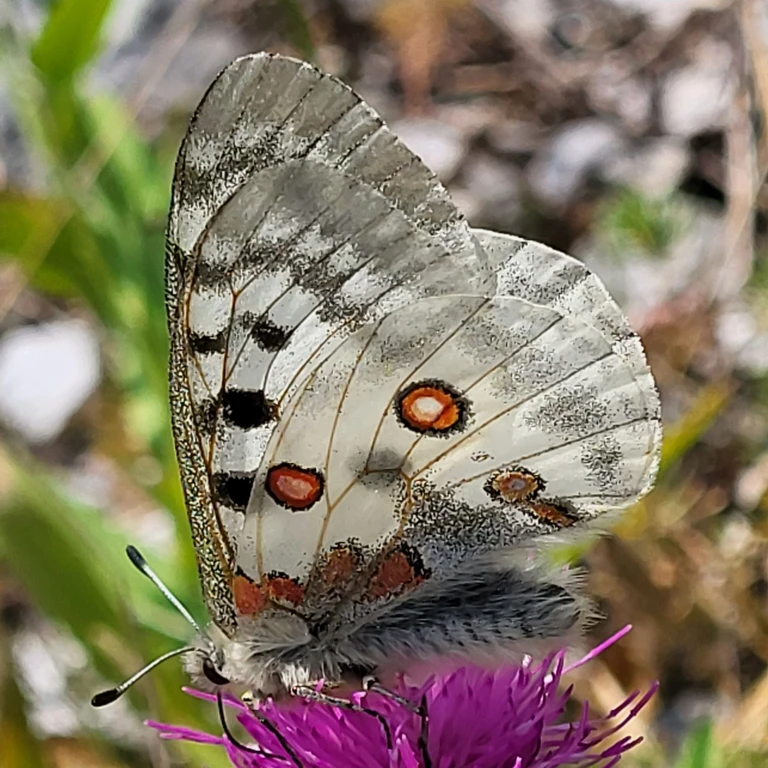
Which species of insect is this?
Parnassius apollo
